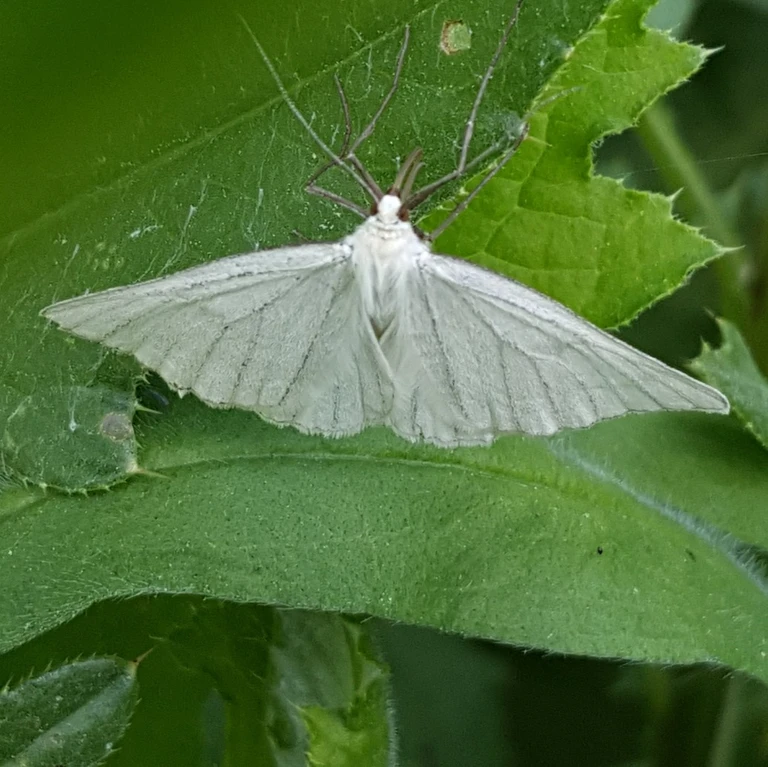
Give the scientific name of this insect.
Siona lineata
